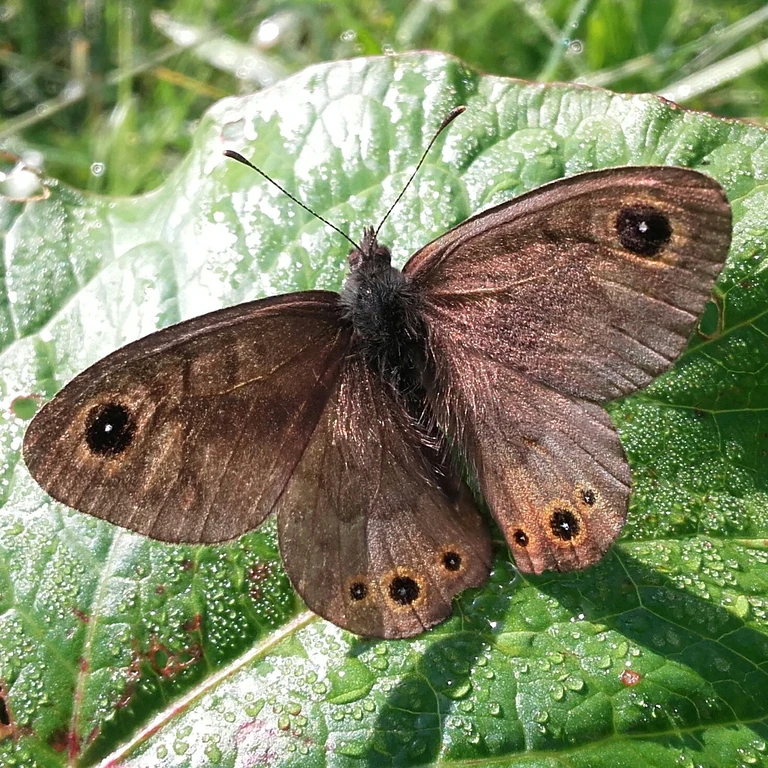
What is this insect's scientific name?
Lasiommata petropolitana (also Pararge petropolitana)
